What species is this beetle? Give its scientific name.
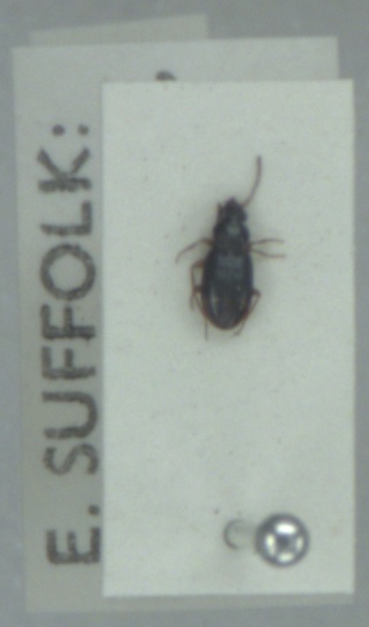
Bembidion assimile
